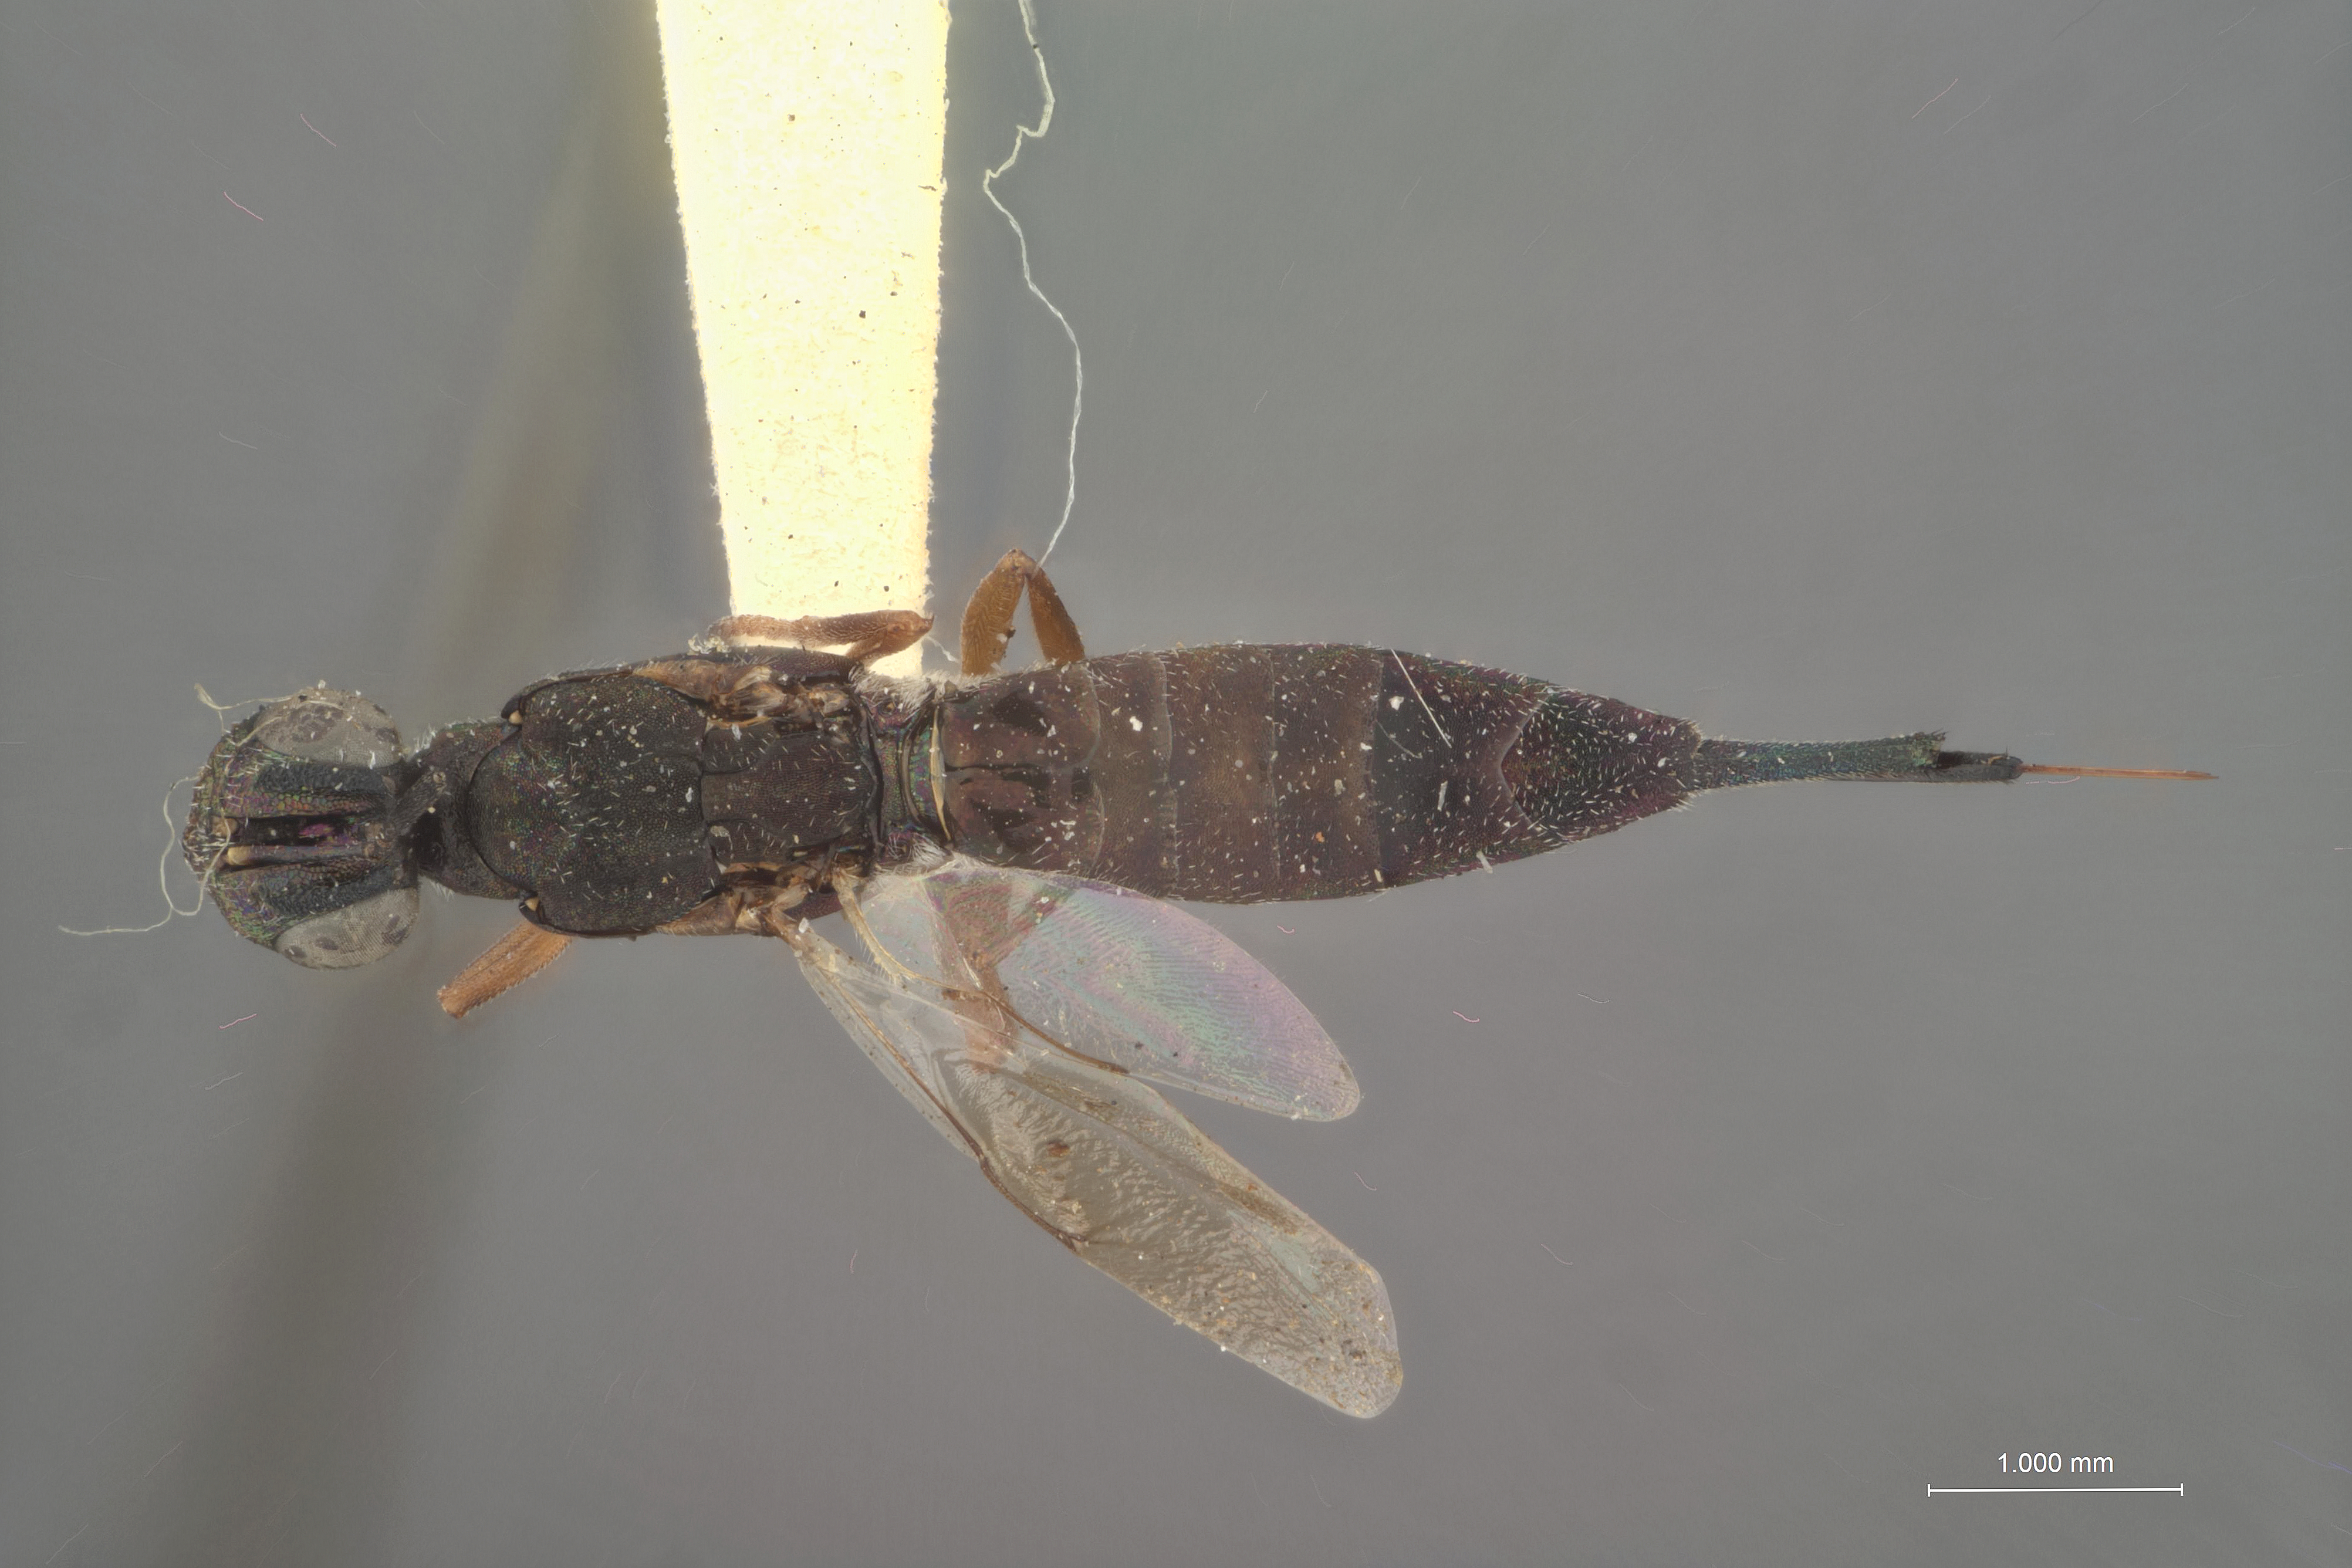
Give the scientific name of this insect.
Eusandalum alpinum
